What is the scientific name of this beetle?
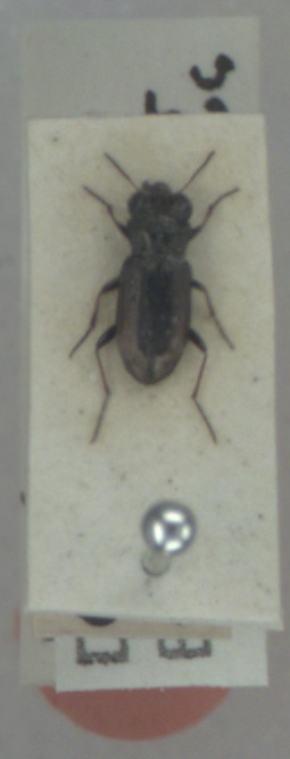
Notiophilus biguttatus
